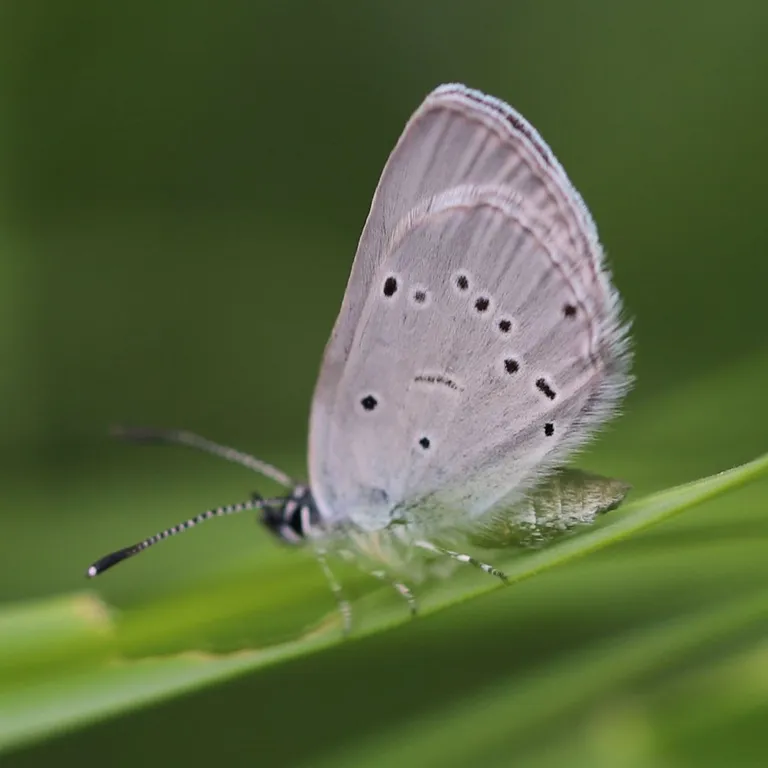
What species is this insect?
Cupido minimus
